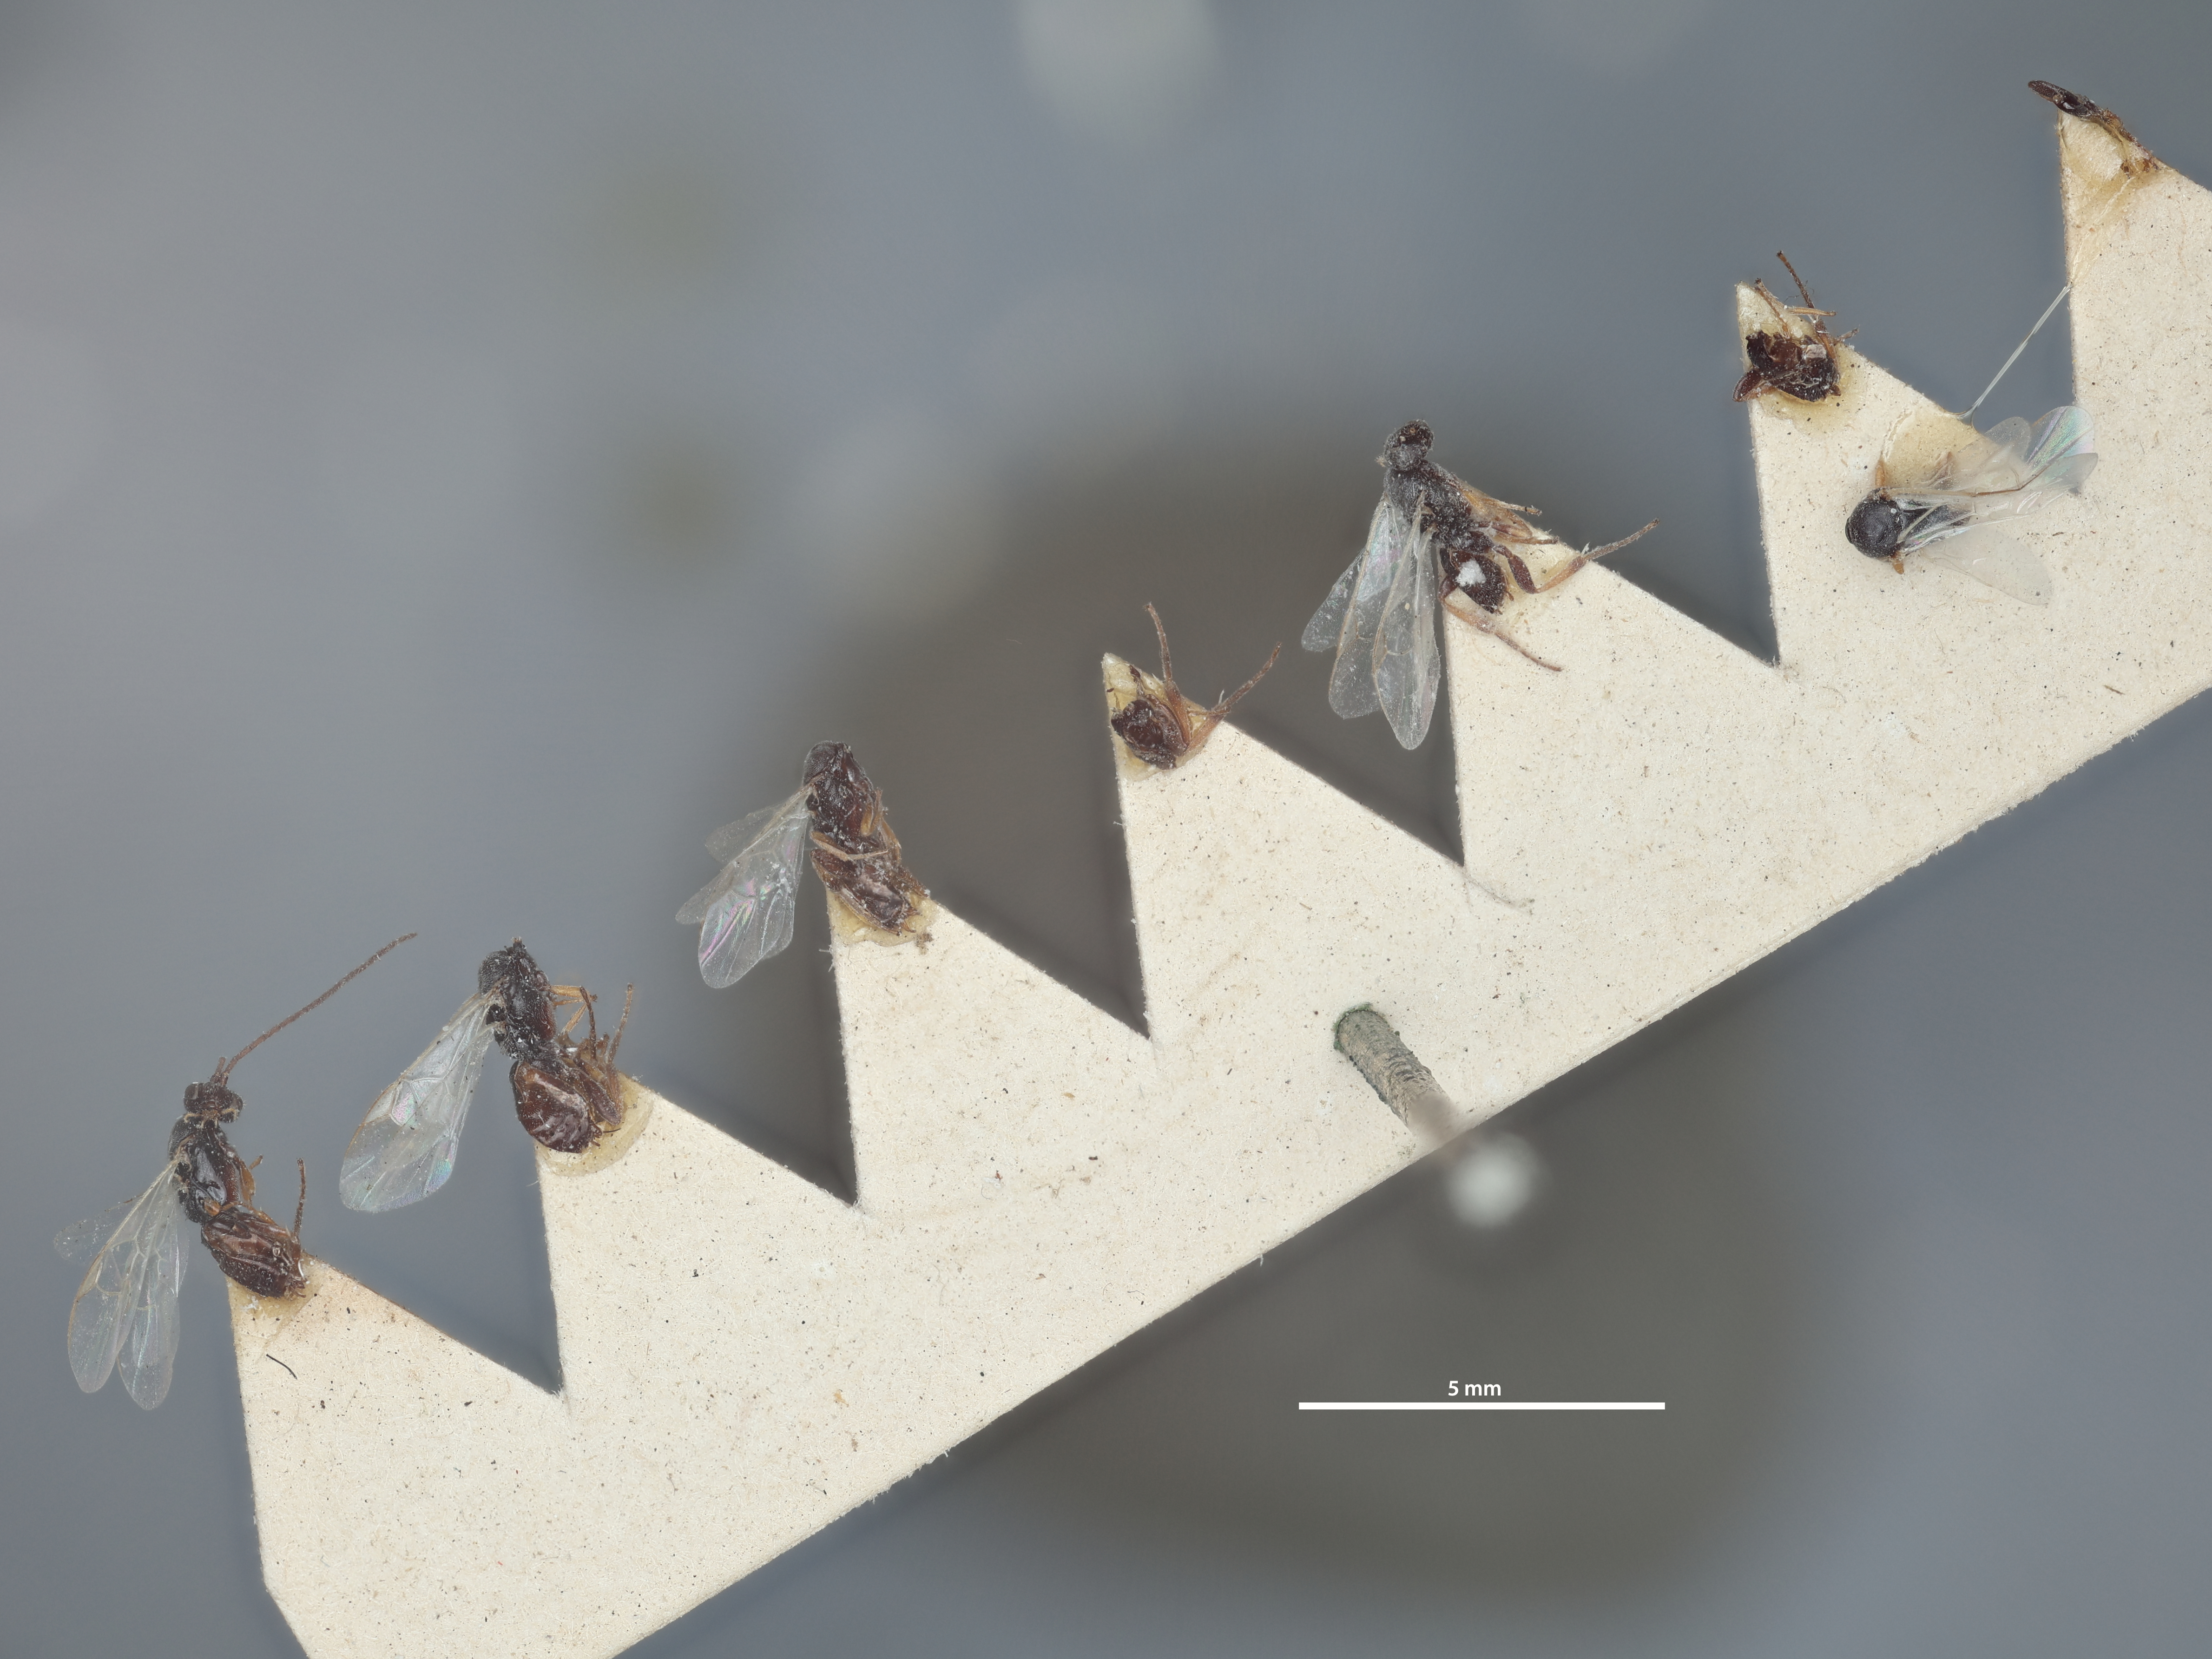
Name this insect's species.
Apanteles megathymi
